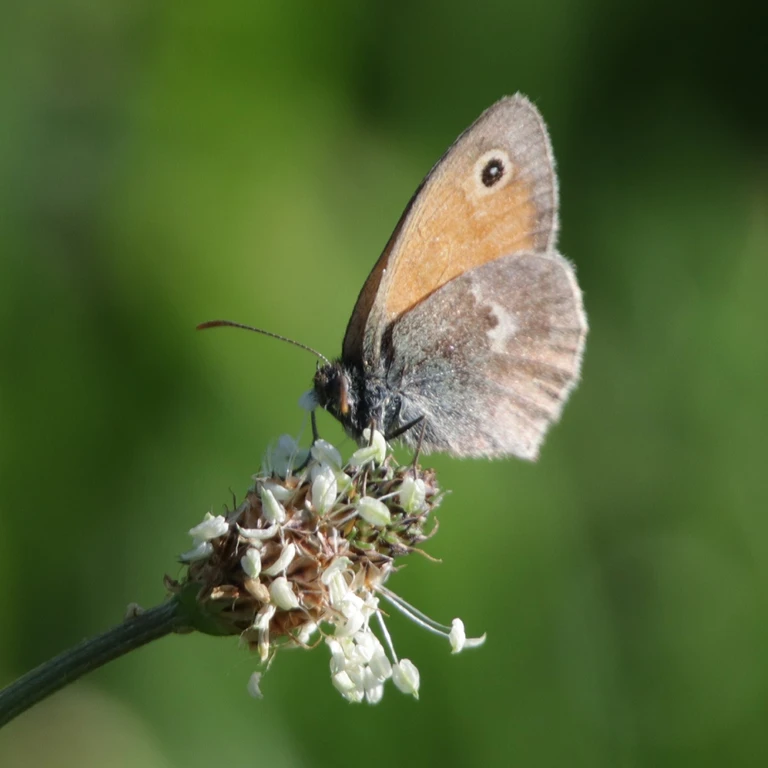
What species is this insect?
Coenonympha pamphilus
